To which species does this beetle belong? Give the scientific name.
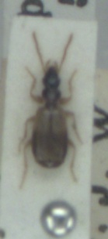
Philorhizus notatus
